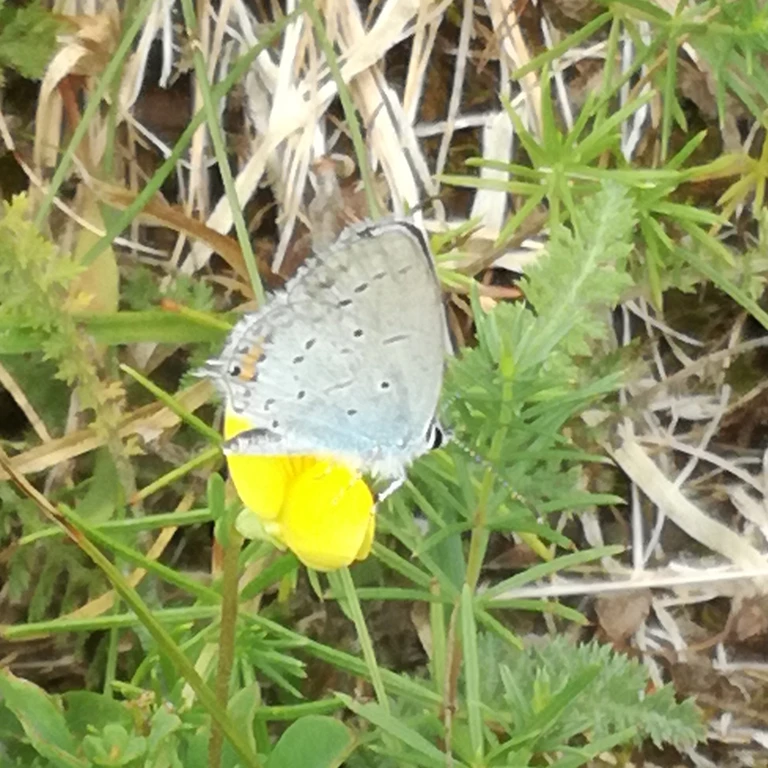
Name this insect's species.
Cupido argiades (also Elkalyce argiades)
